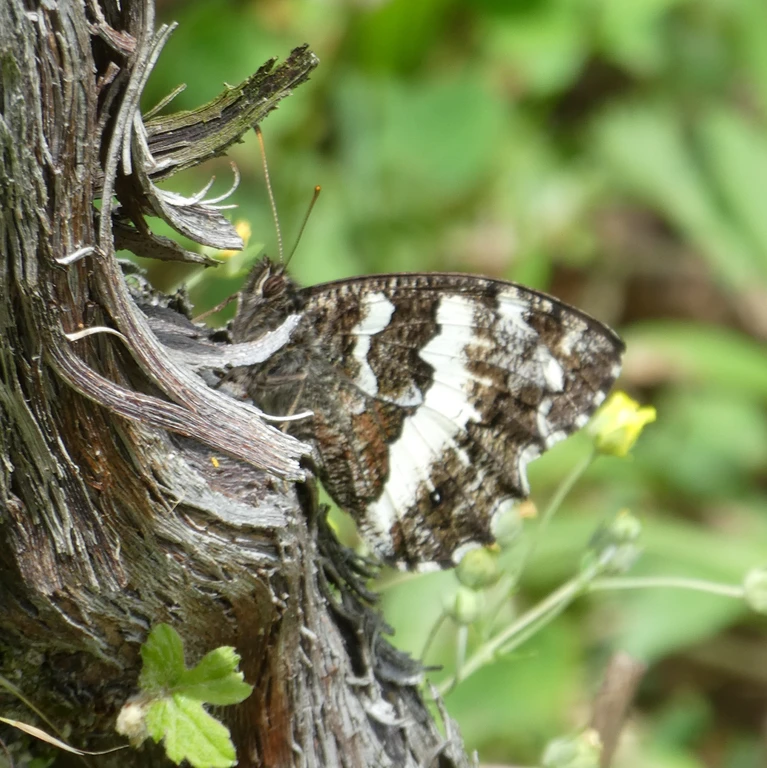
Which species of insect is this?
Brintesia circe
